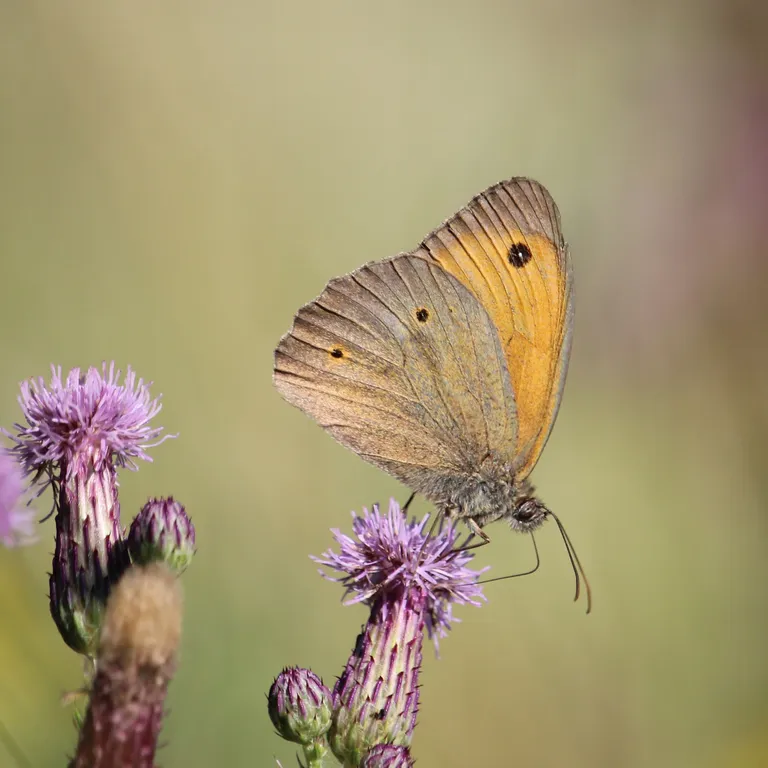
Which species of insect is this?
Maniola jurtina
